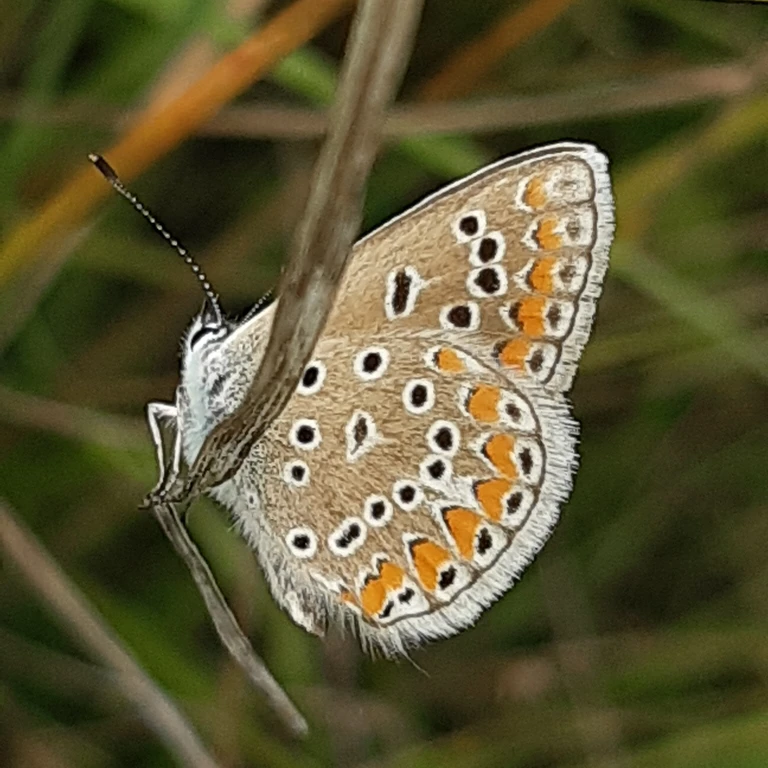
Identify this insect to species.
Polyommatus thersites
